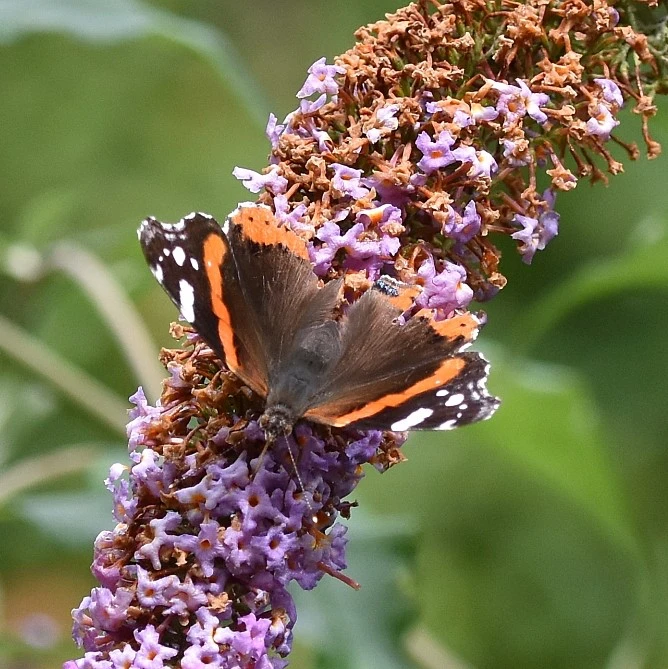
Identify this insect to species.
Vanessa atalanta
